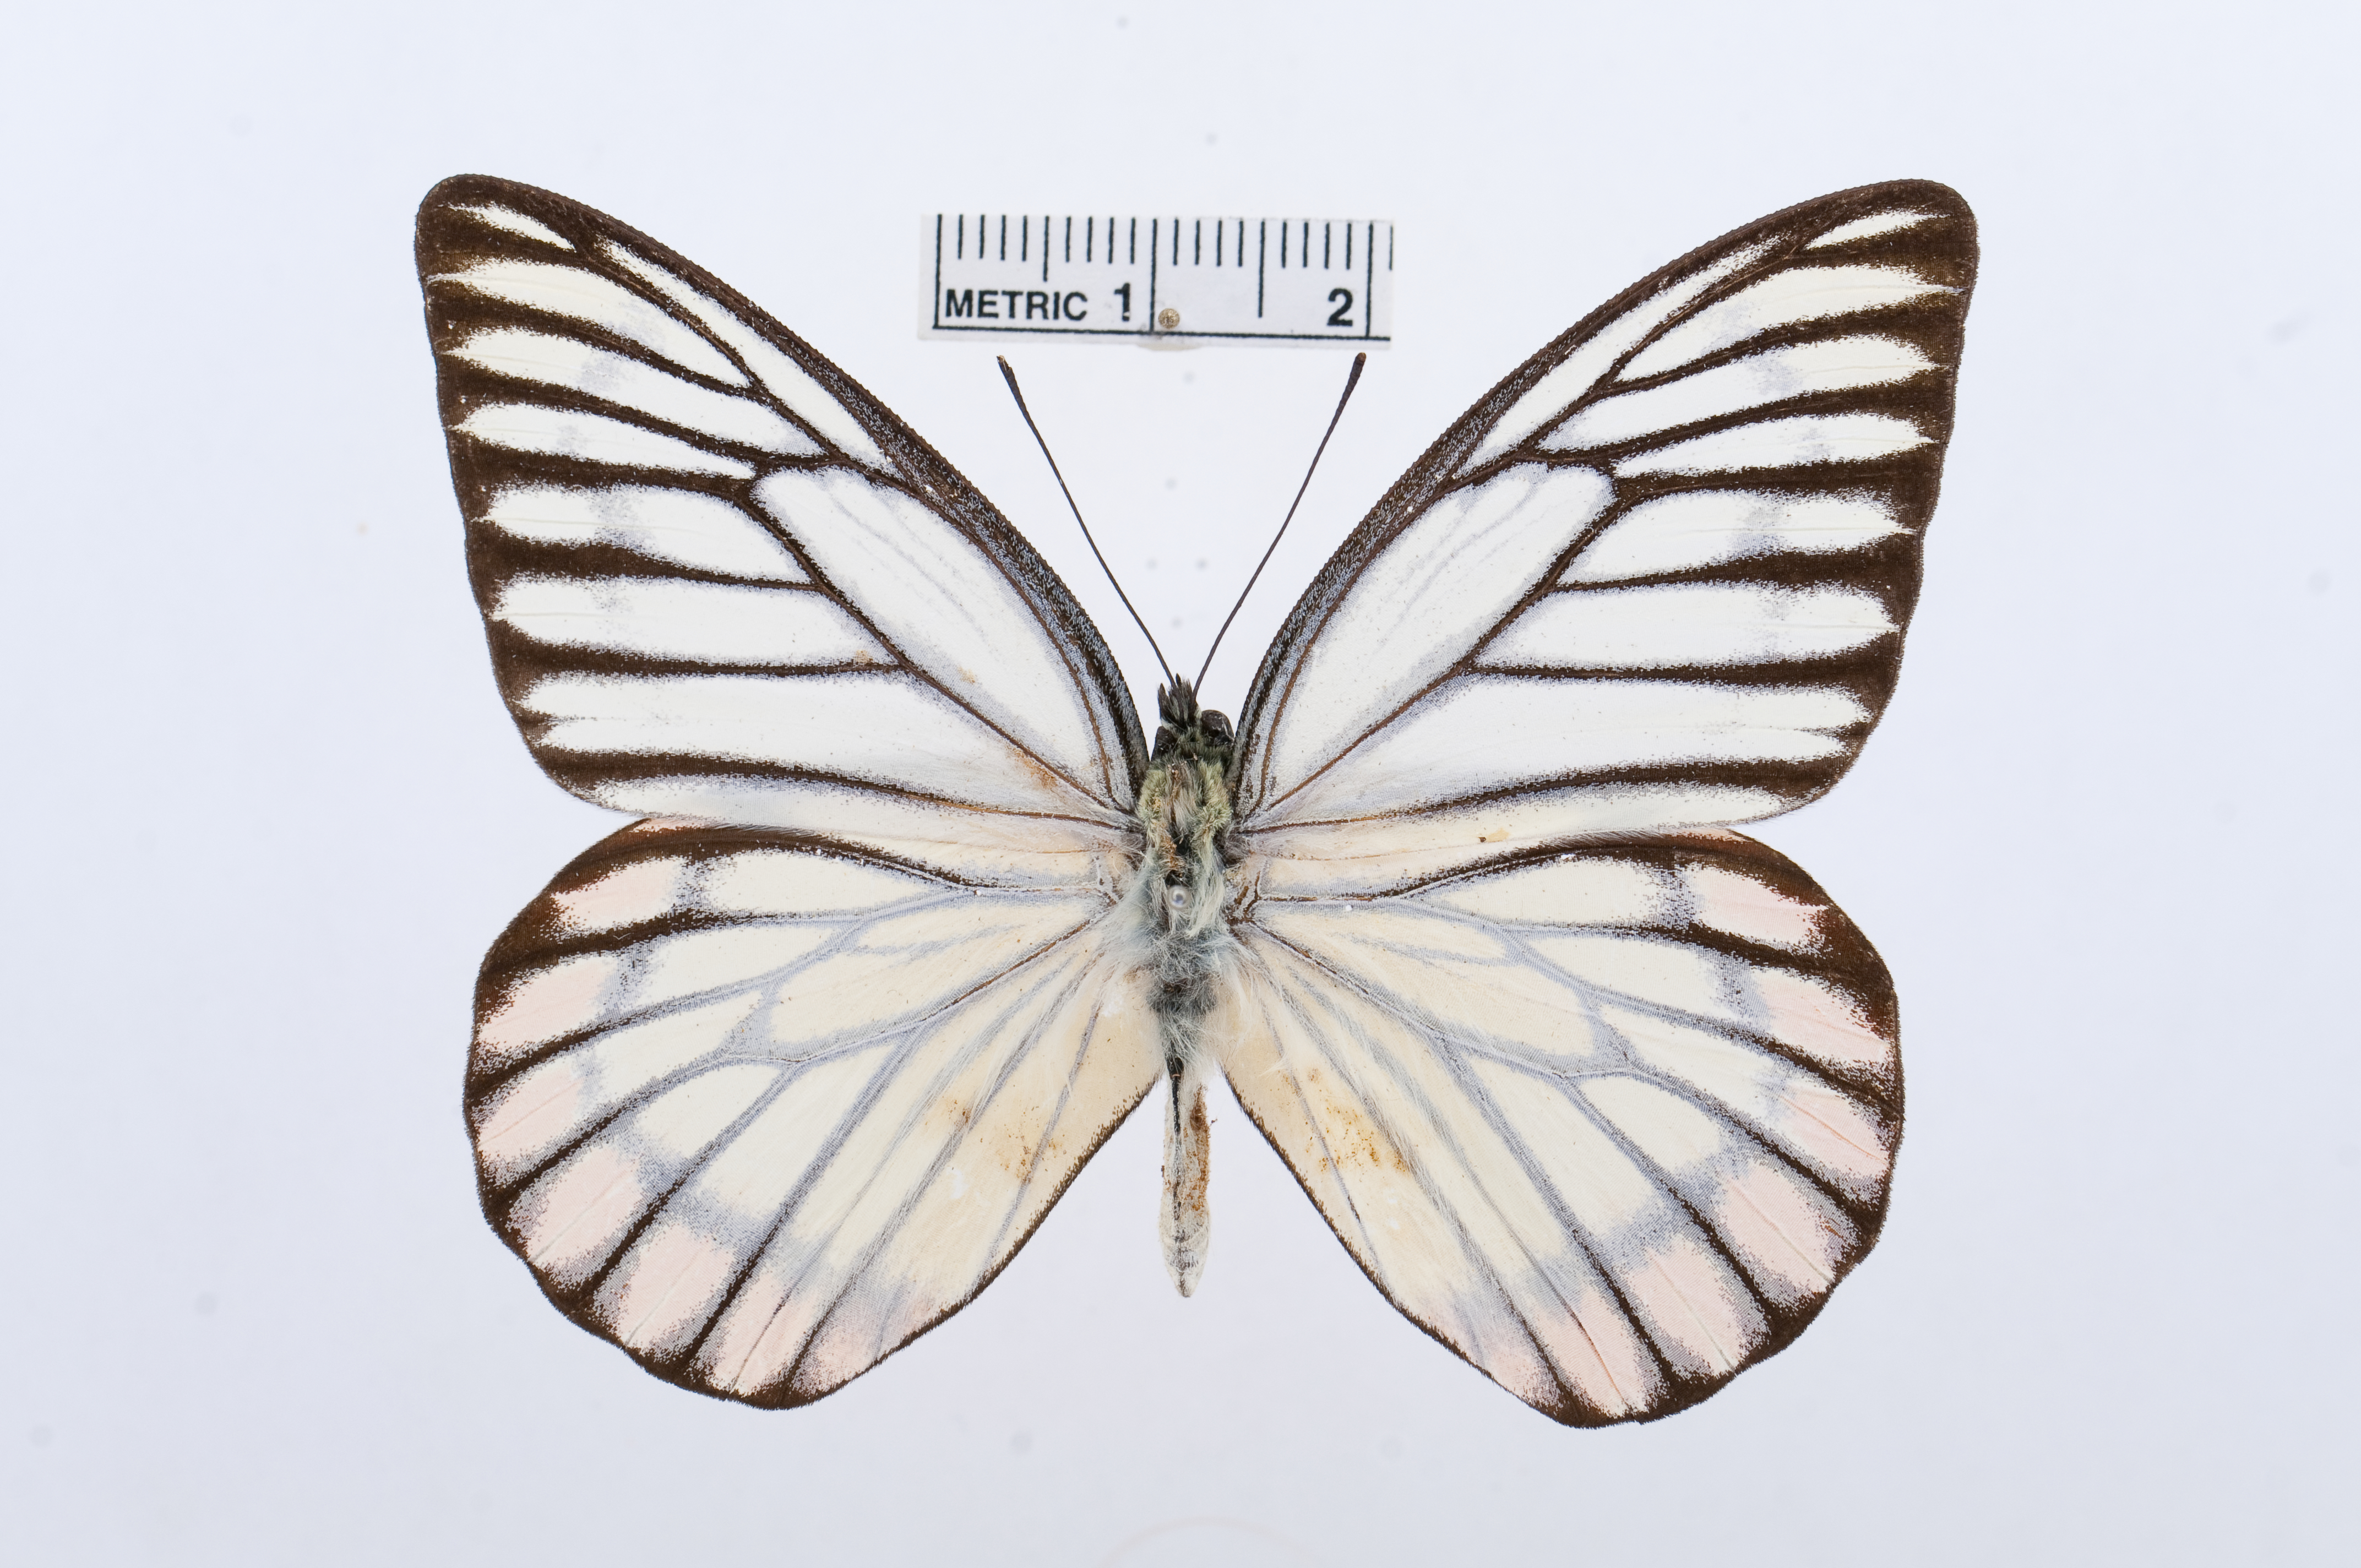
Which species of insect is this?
Prioneris sita
